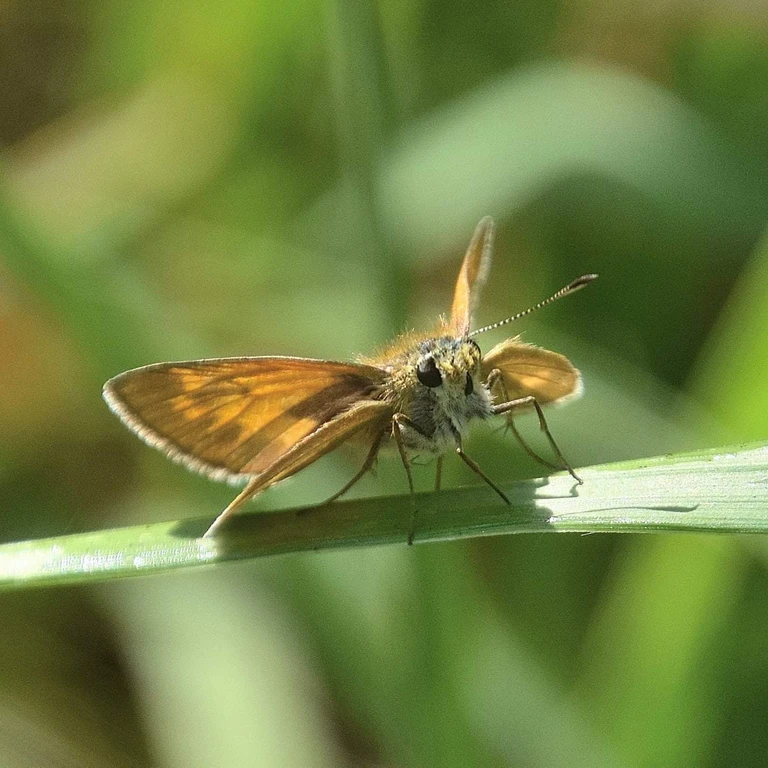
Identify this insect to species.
Ochlodes sylvanus (also Ochlodes venata)
